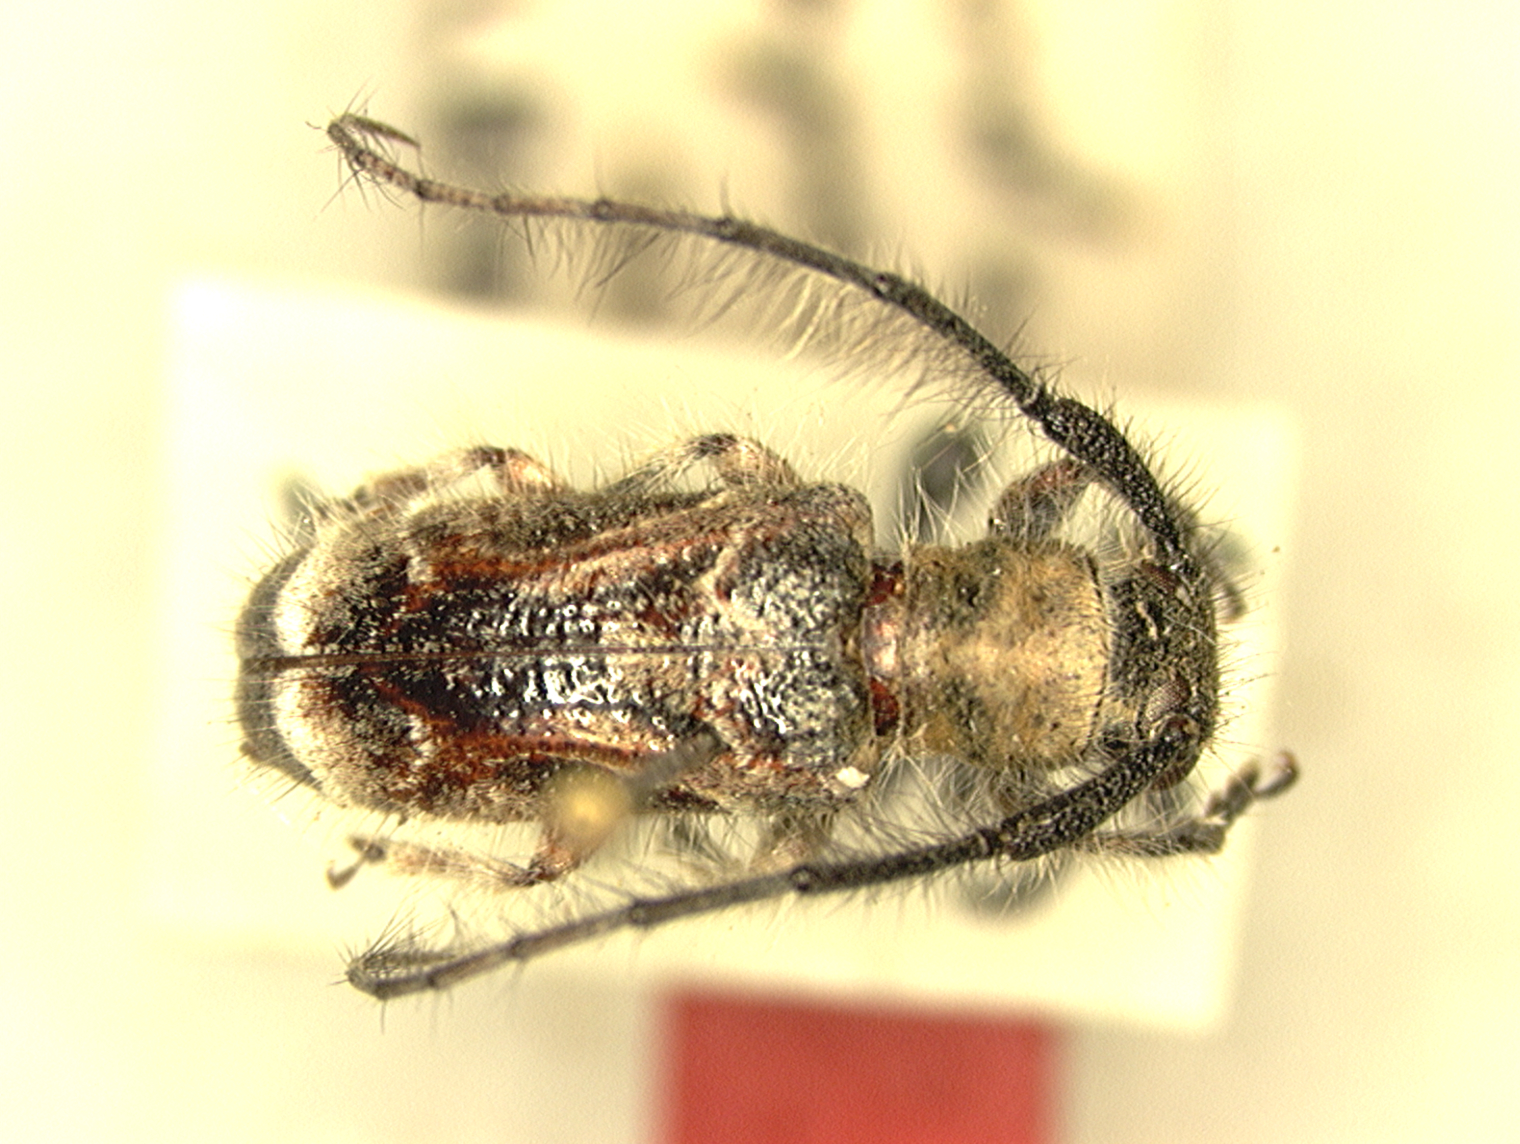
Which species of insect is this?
Sodus papuanus (also Similosodus papuanus)
